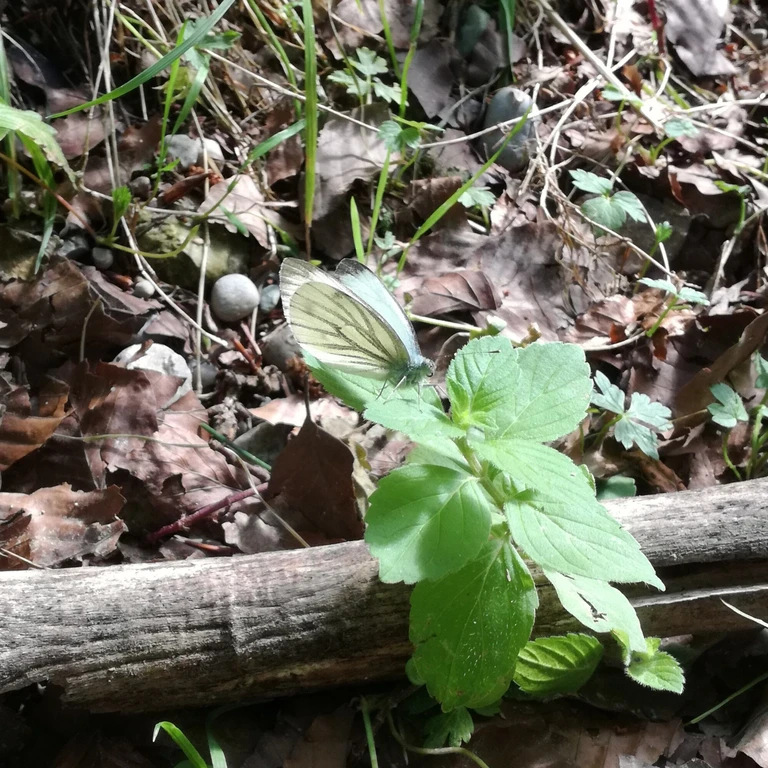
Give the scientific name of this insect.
Pieris napi
